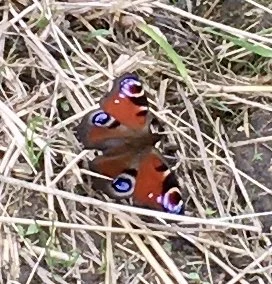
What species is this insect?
Aglais io
